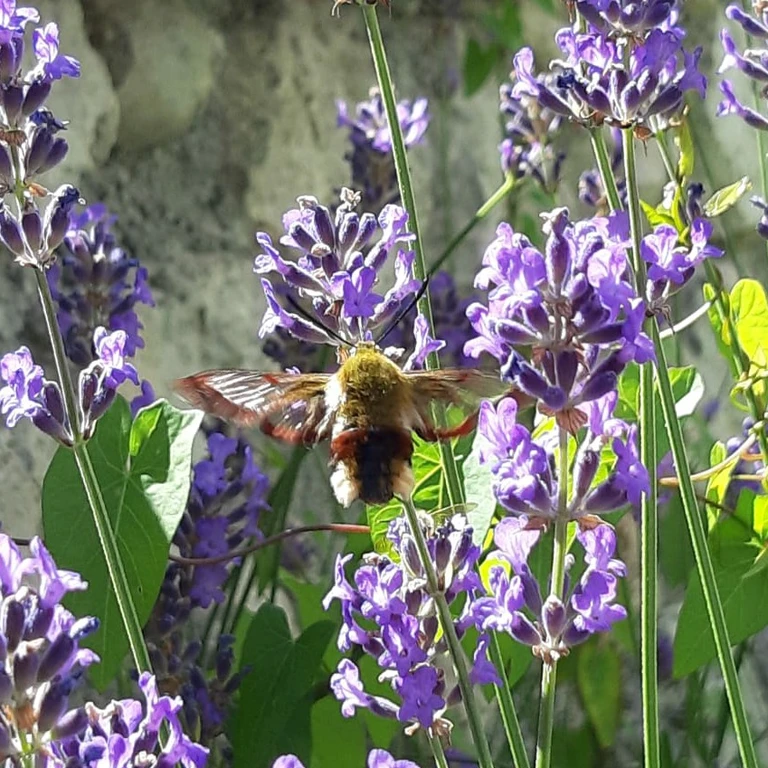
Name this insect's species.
Hemaris fuciformis
